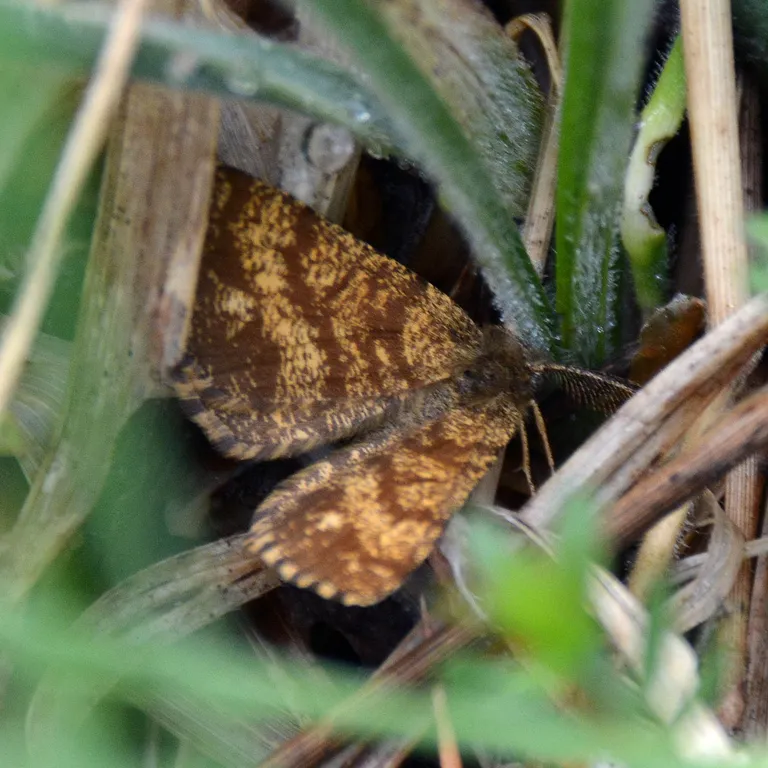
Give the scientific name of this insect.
Ematurga atomaria
